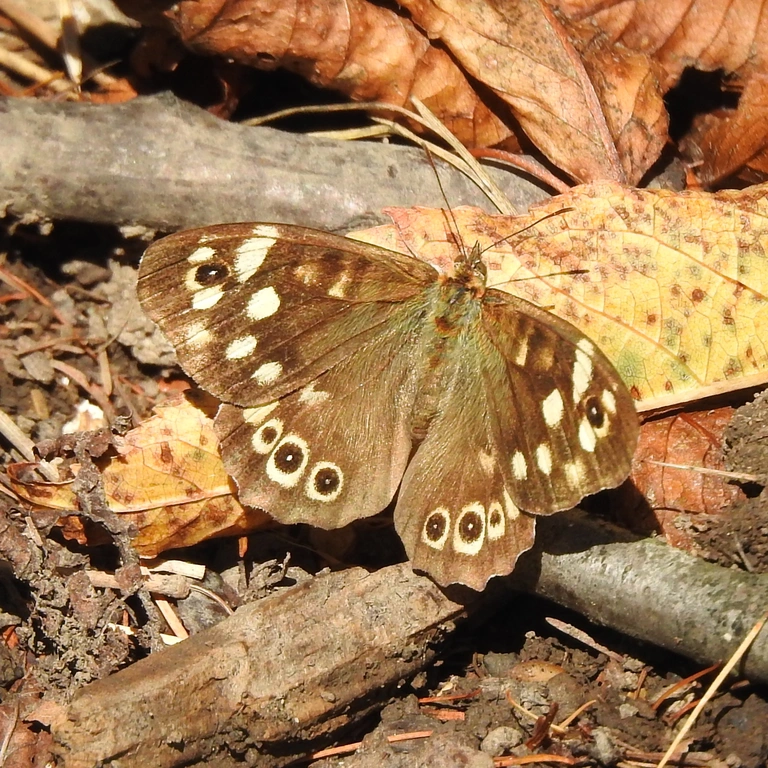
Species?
Pararge aegeria
